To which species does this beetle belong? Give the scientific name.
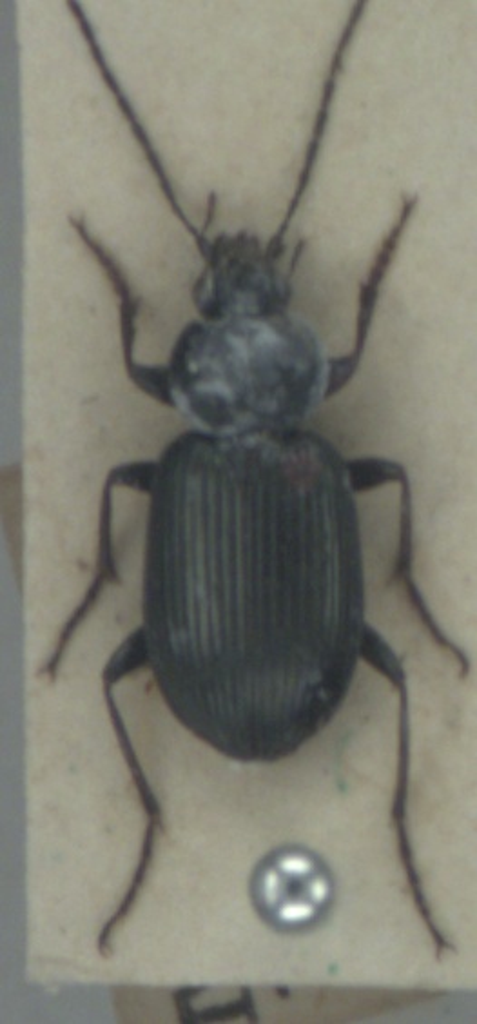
Agonum viduum
